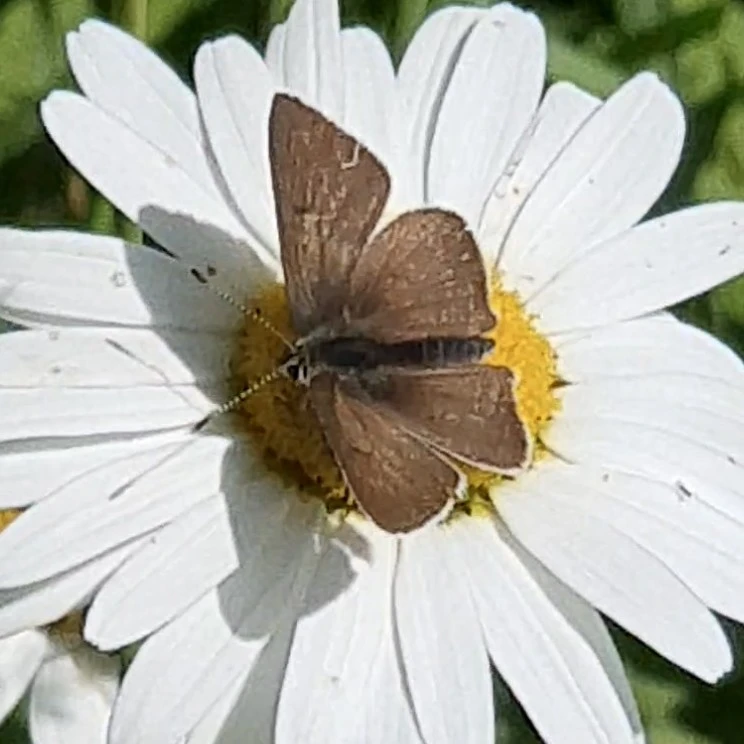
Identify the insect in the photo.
Lycaena tityrus (also Loweia tityrus)
